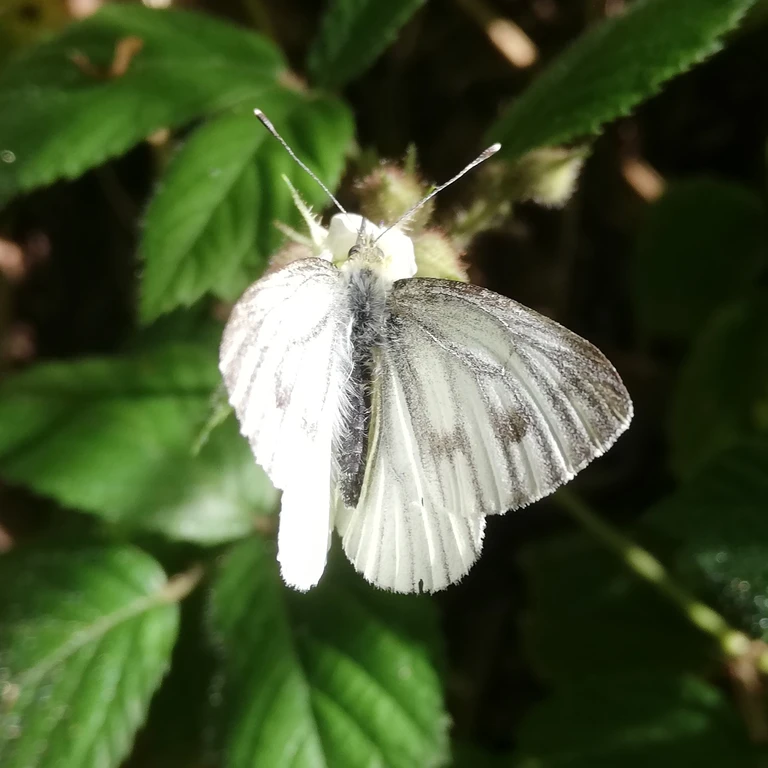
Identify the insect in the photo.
Pieris napi
